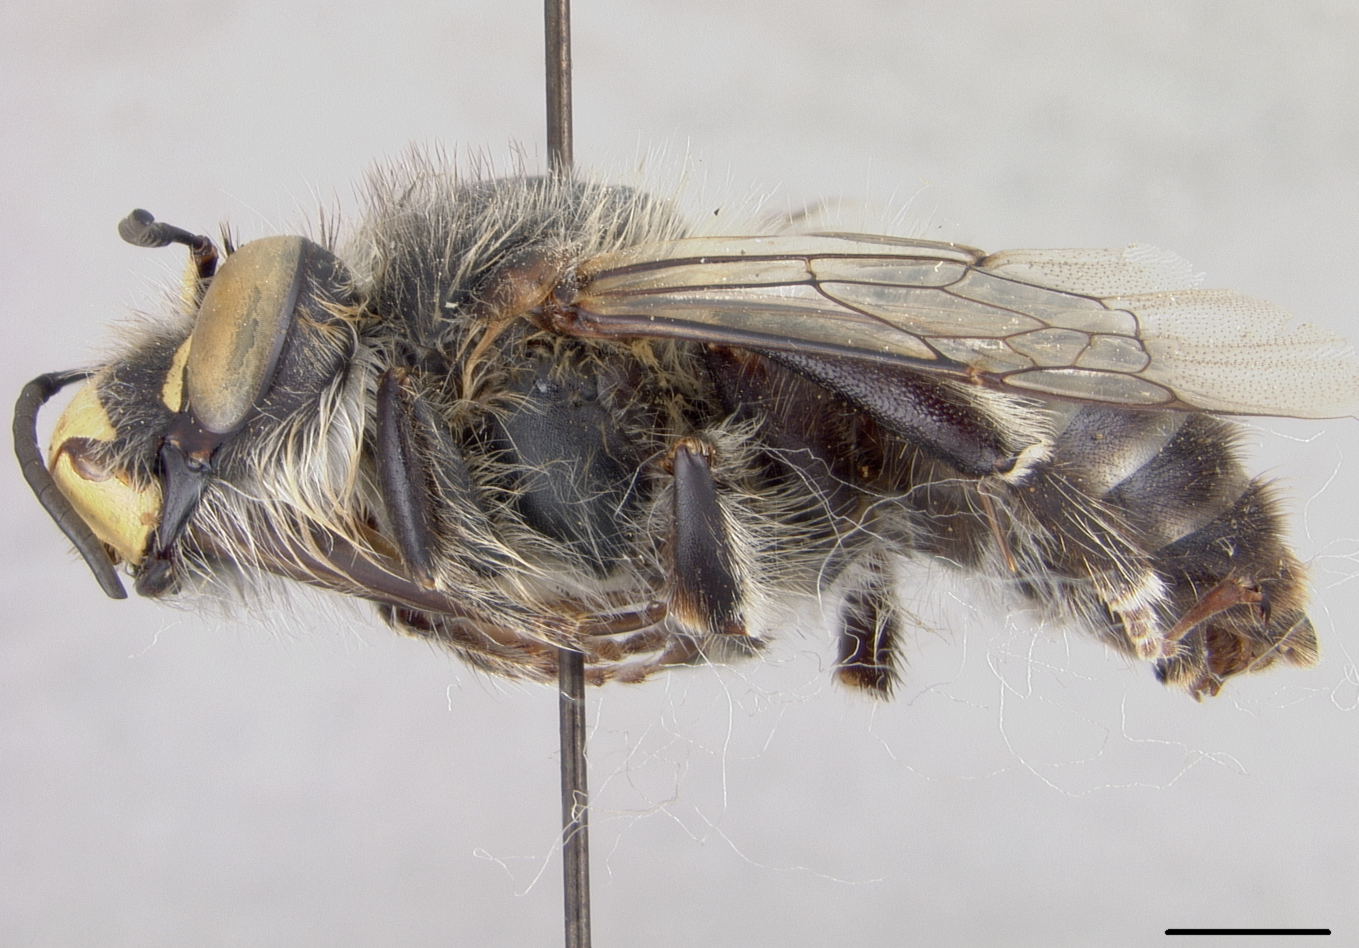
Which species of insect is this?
Anthophora romandii
